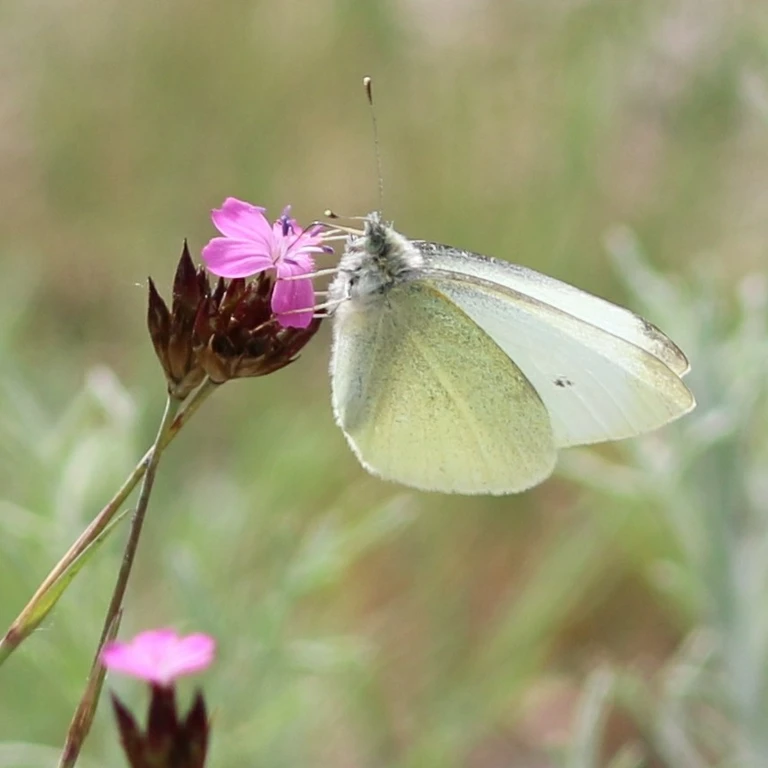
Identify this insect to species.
Pieris rapae
